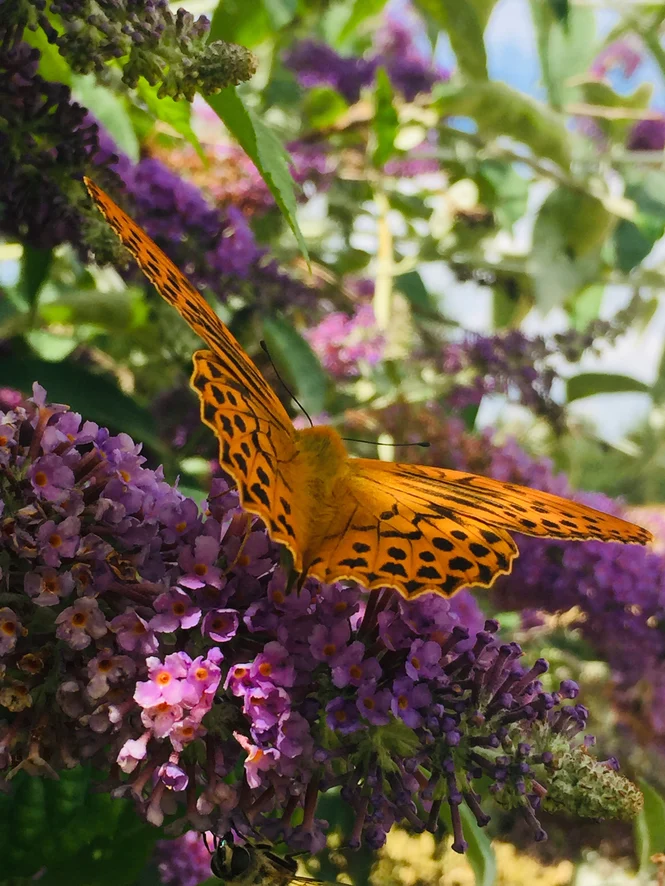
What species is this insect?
Argynnis paphia
